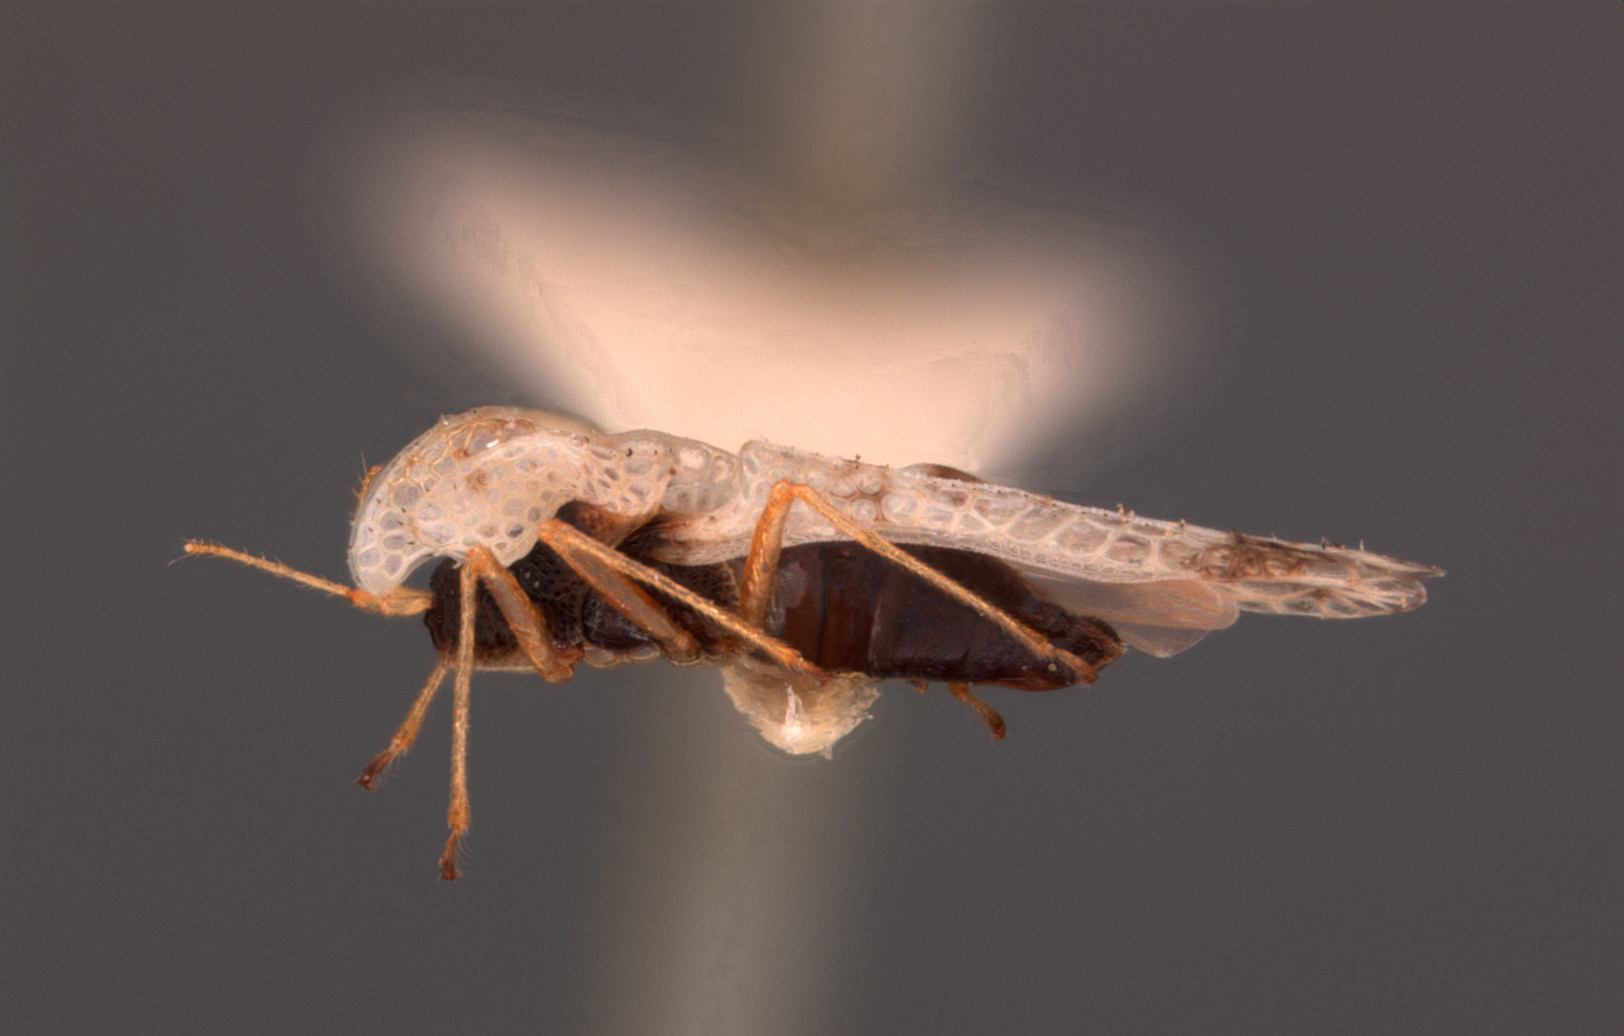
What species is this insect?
Corythucha salicata
